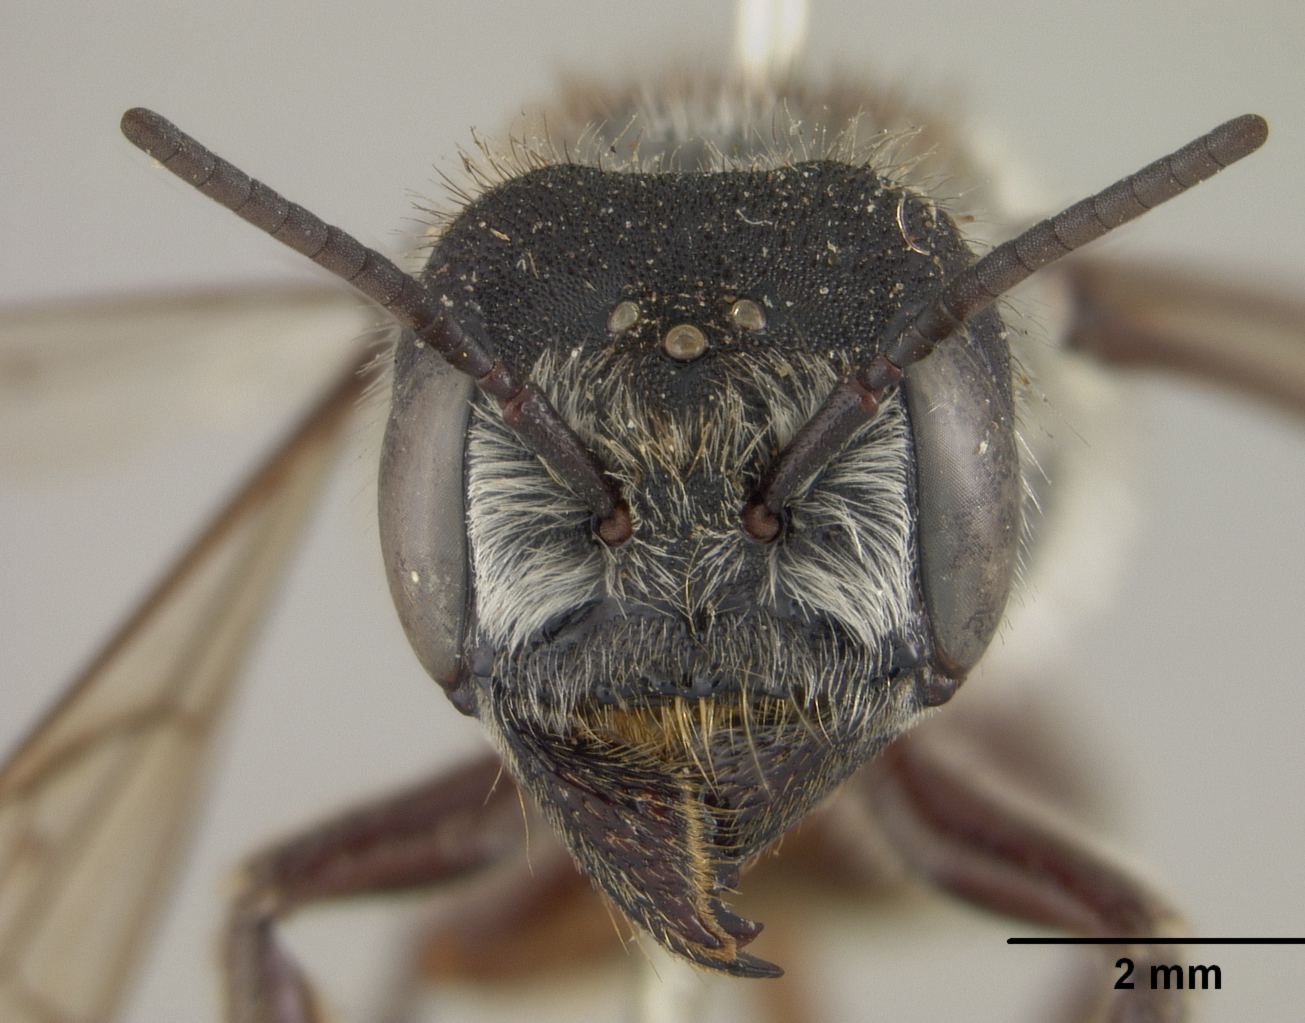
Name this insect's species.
Megachile lucrosa
